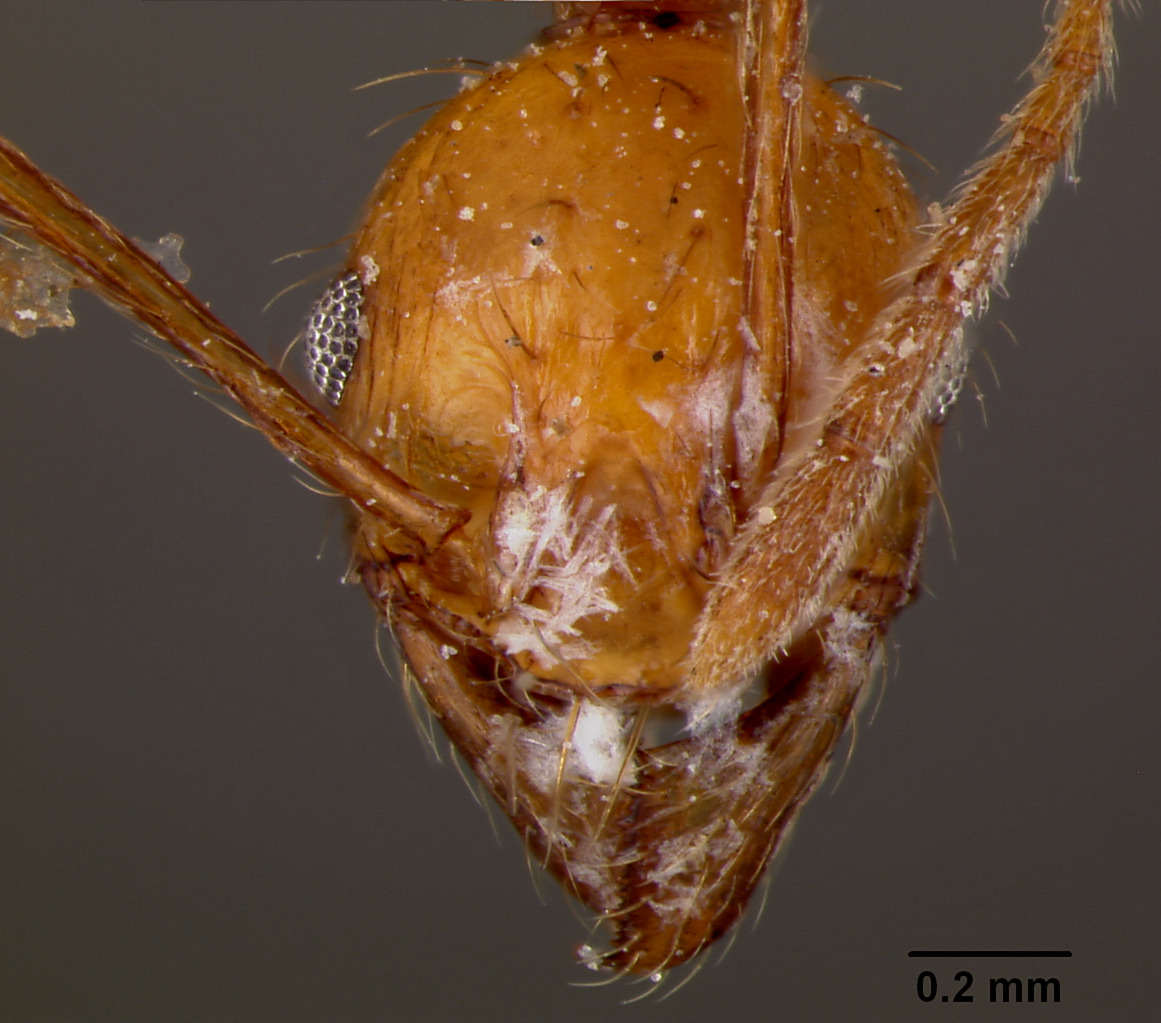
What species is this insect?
Pheidole pulchella
